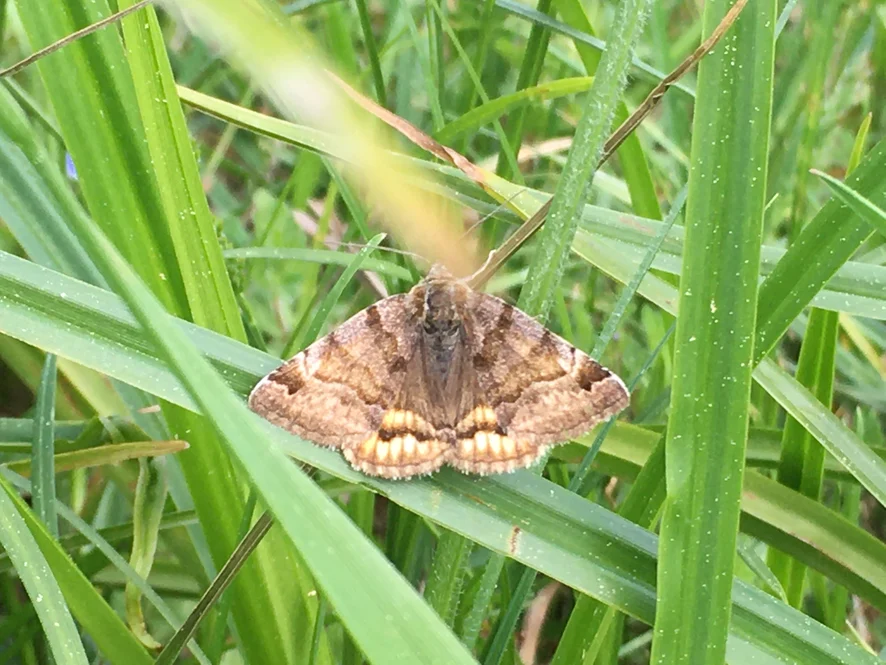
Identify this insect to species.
Euclidia glyphica
